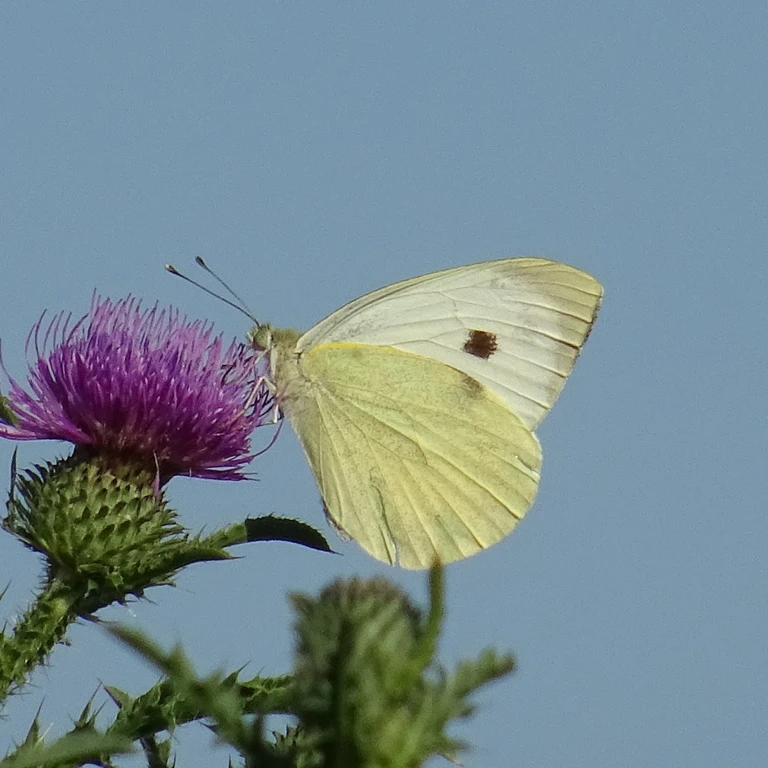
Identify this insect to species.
Pieris brassicae
